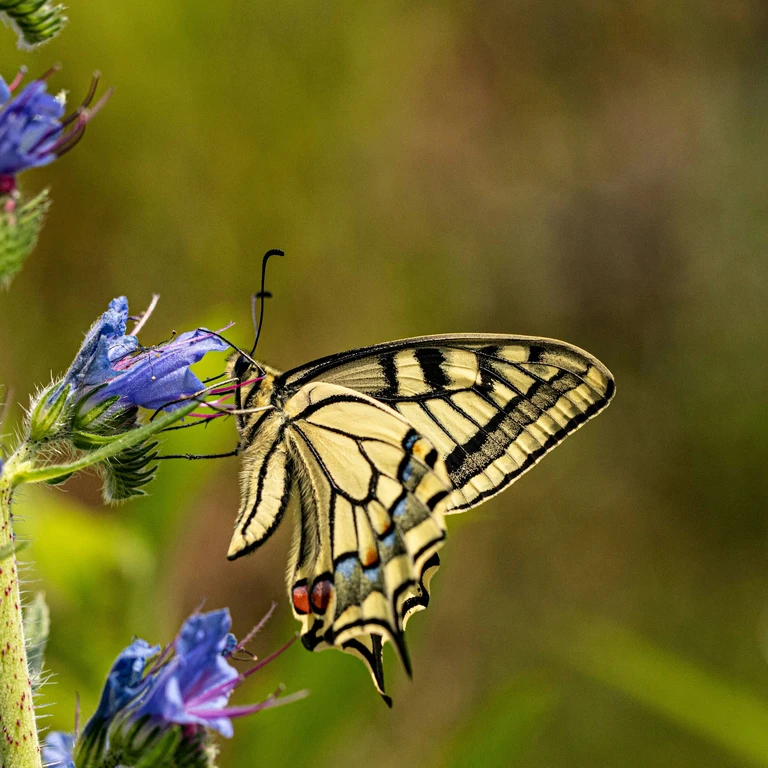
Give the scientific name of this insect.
Papilio machaon
